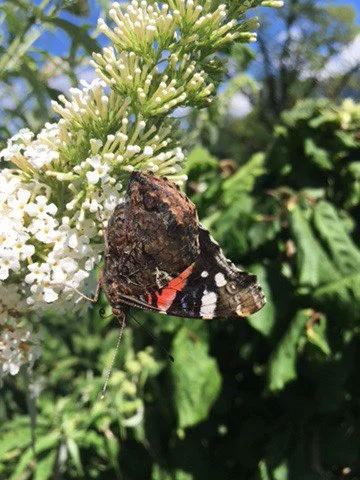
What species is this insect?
Vanessa atalanta
